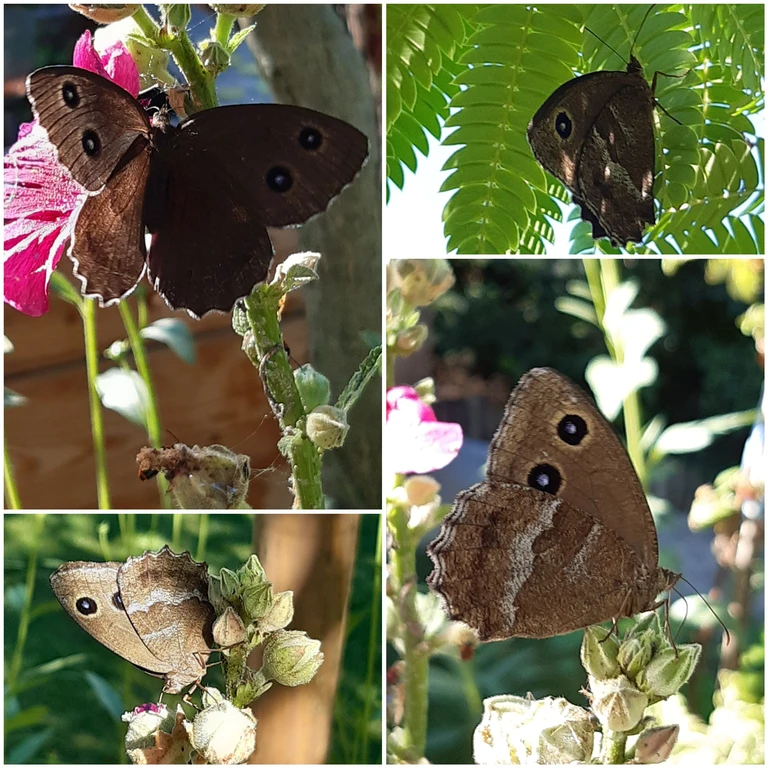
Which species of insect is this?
Minois dryas
